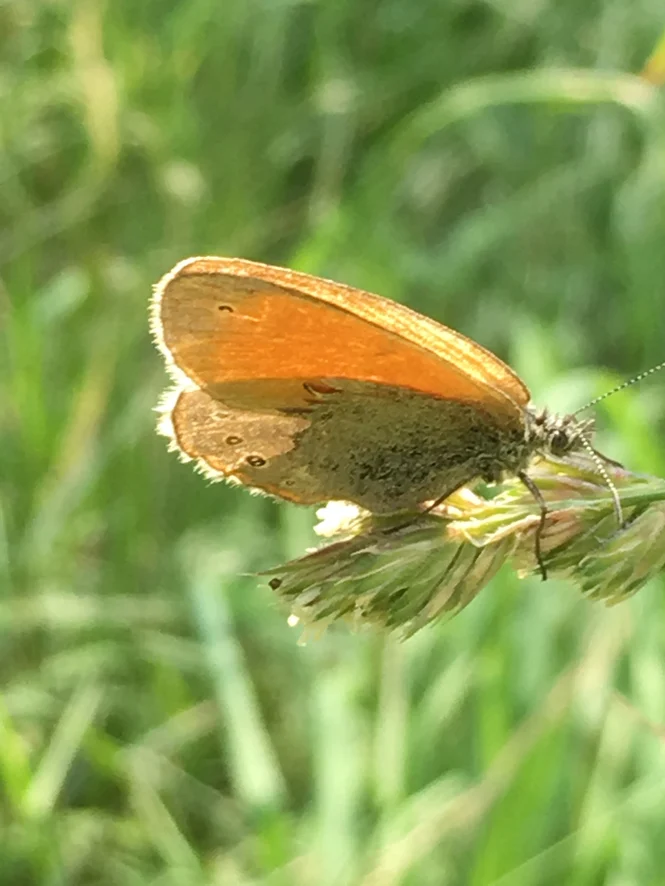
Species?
Coenonympha glycerion (also Coenonympha iphis)
